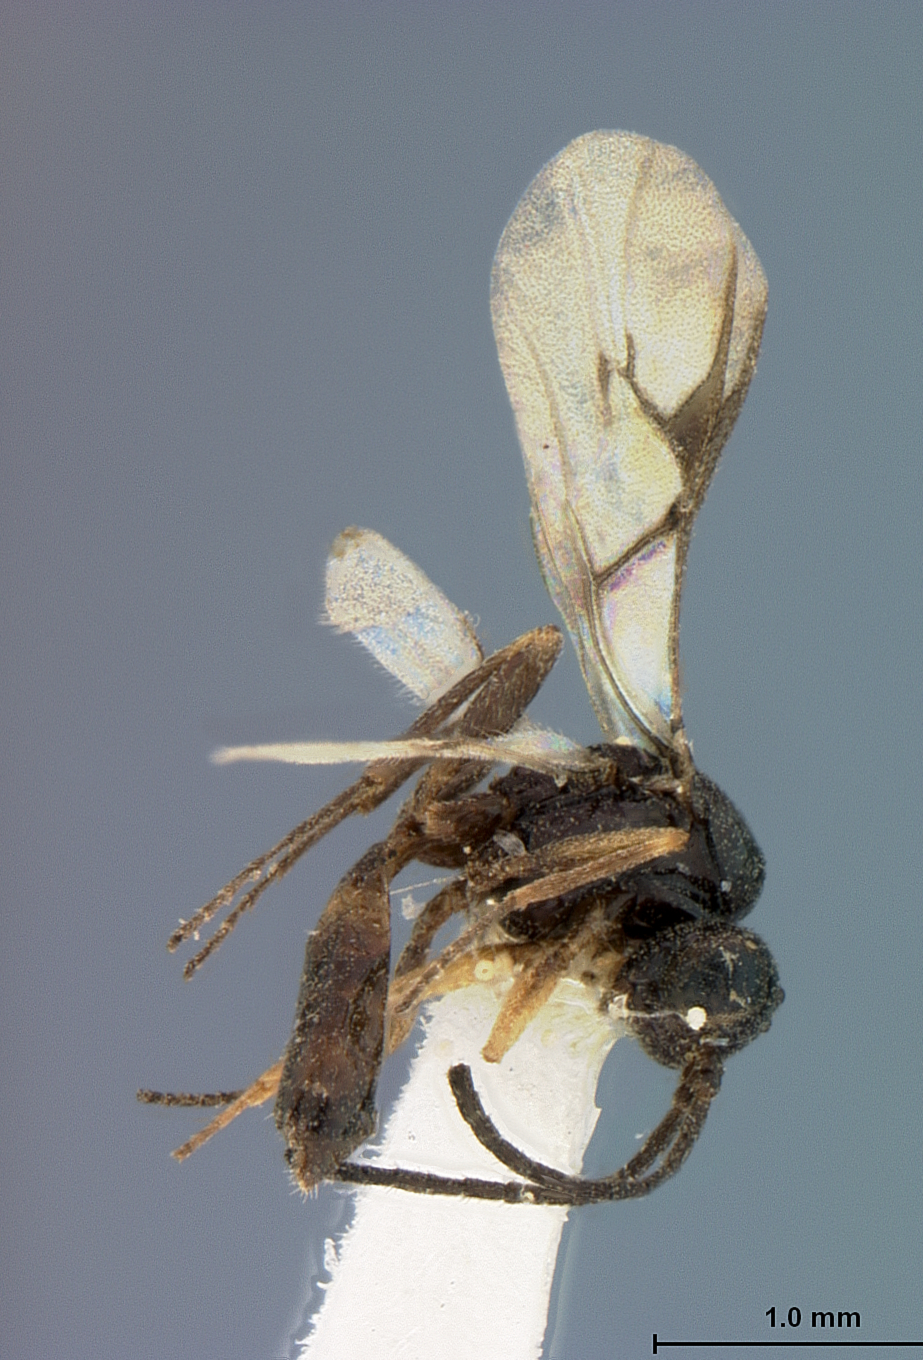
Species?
Lysiphlebus distinctus
